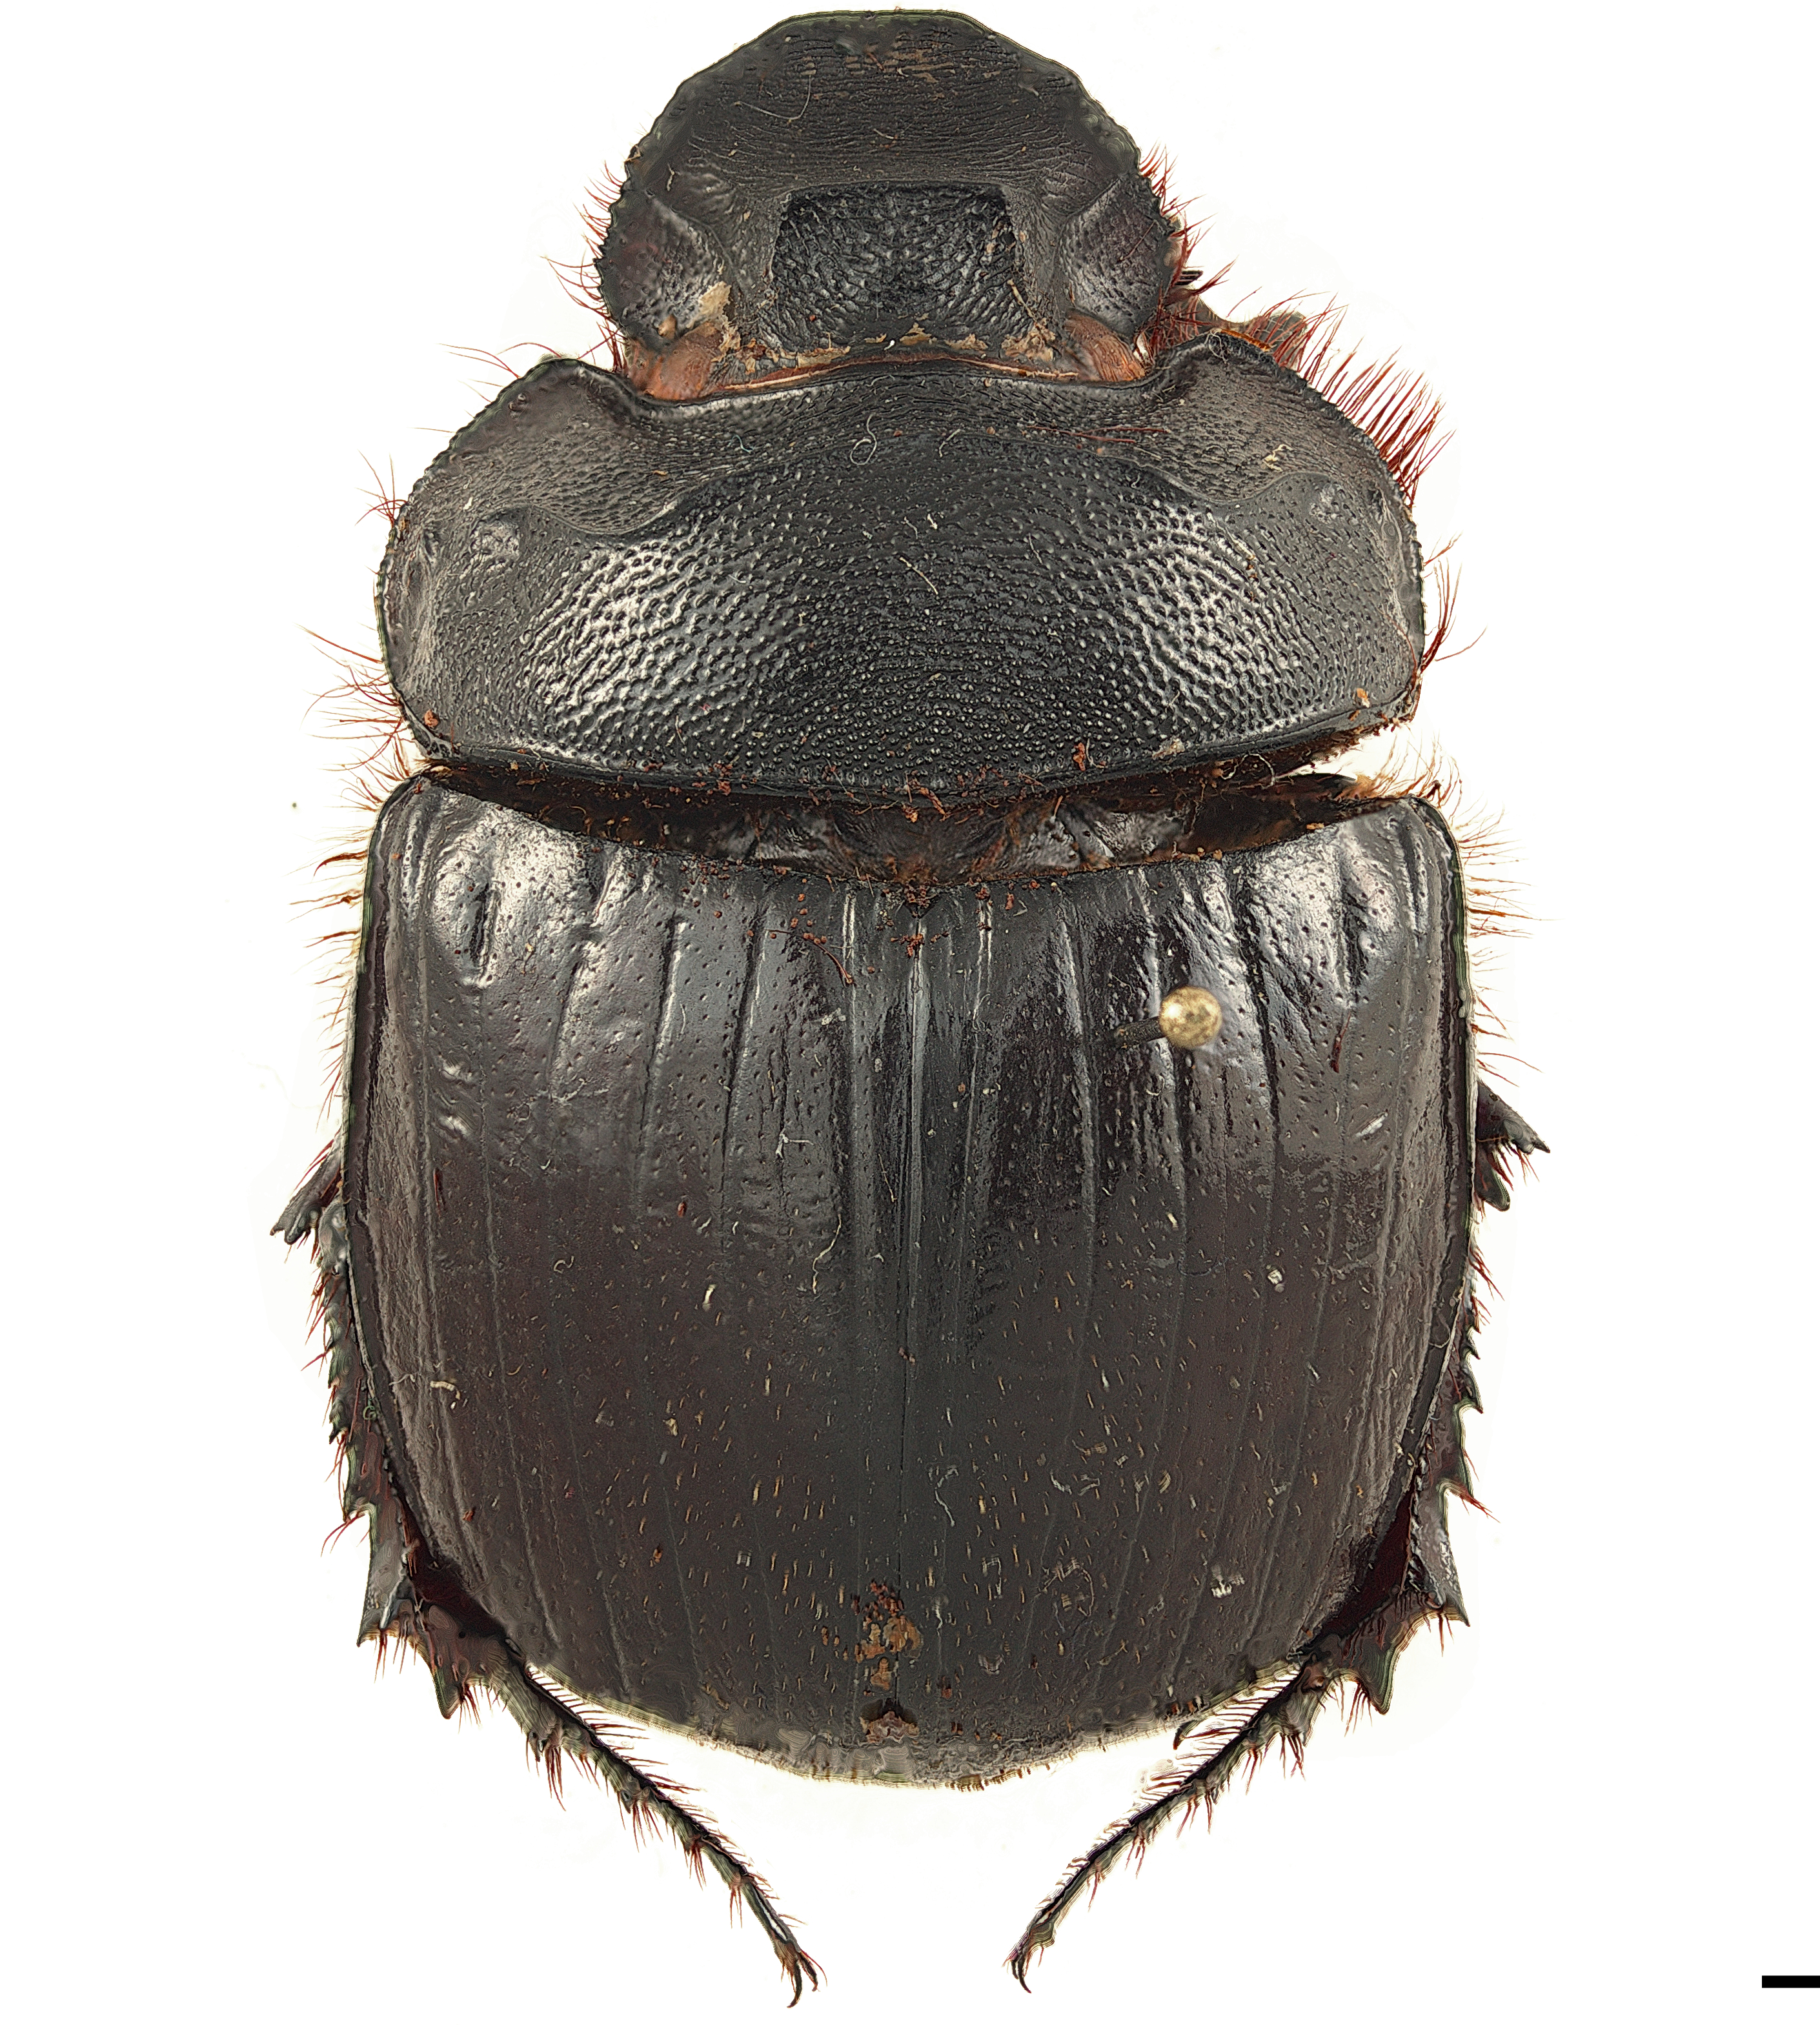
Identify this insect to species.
Copris hamadryas
